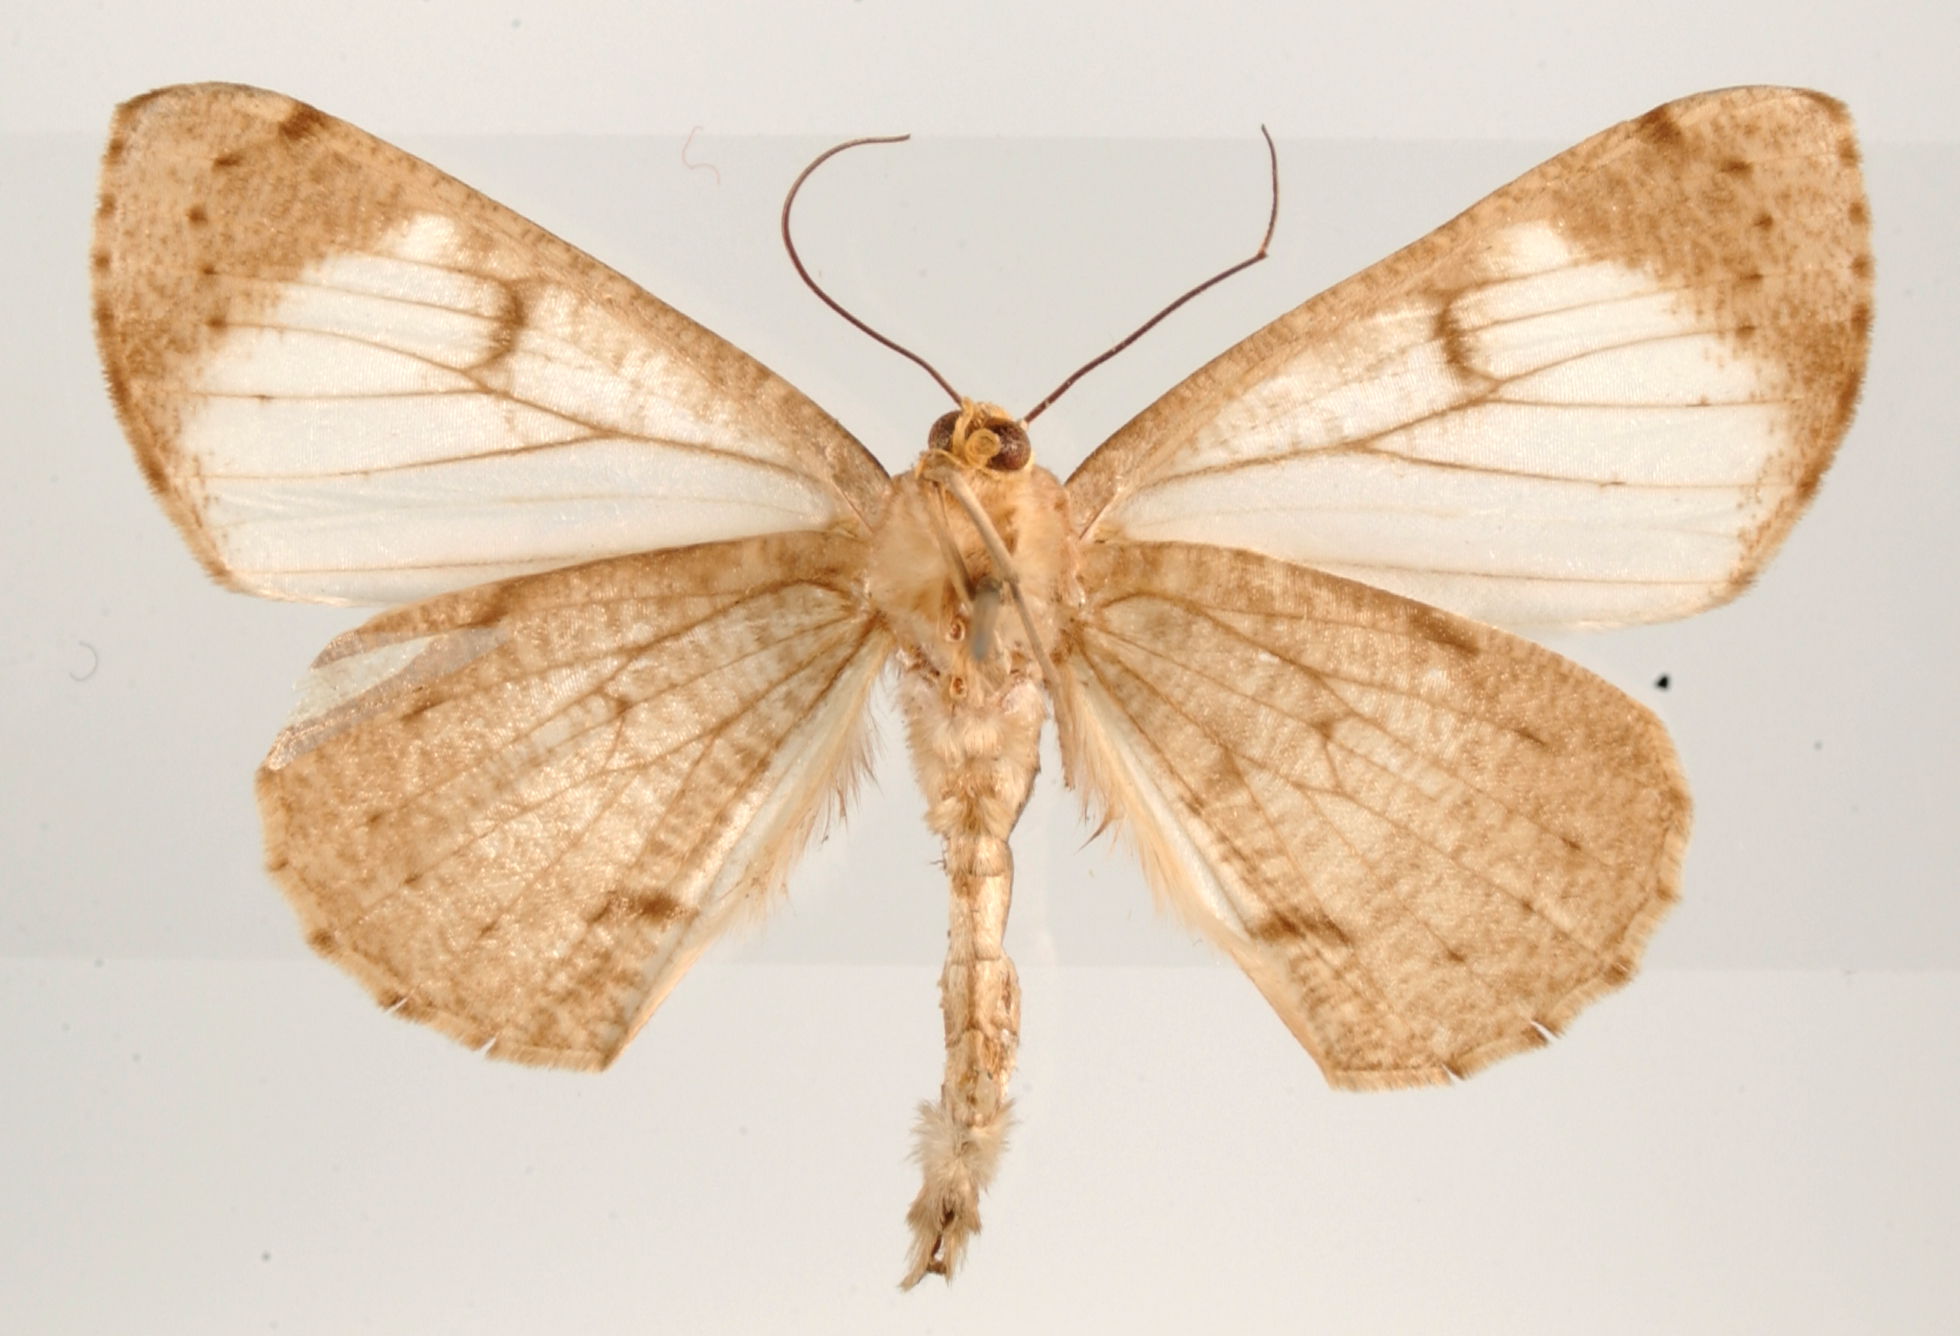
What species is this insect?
Perigramma theodora
